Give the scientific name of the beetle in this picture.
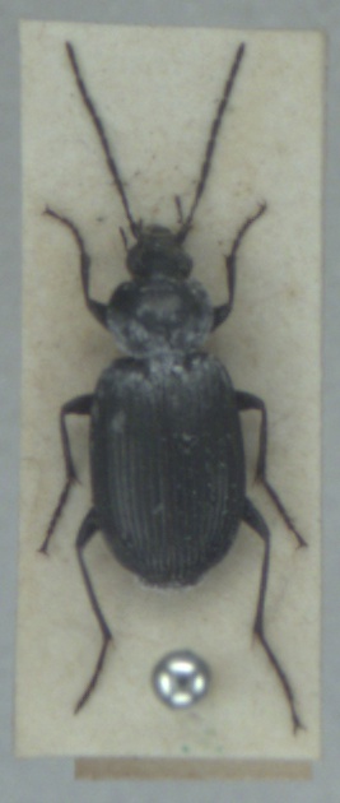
Agonum emarginatum
